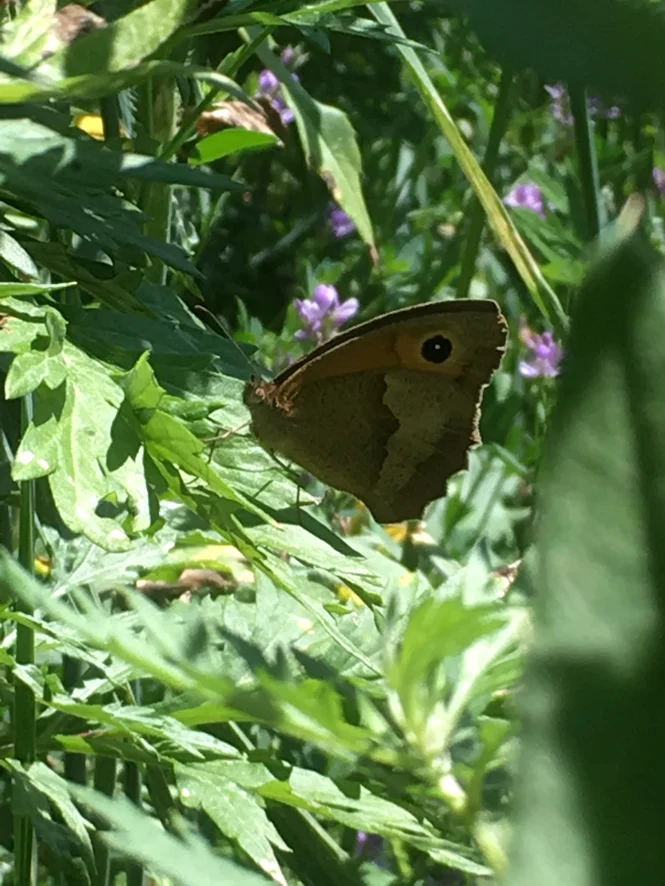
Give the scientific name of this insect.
Maniola jurtina
